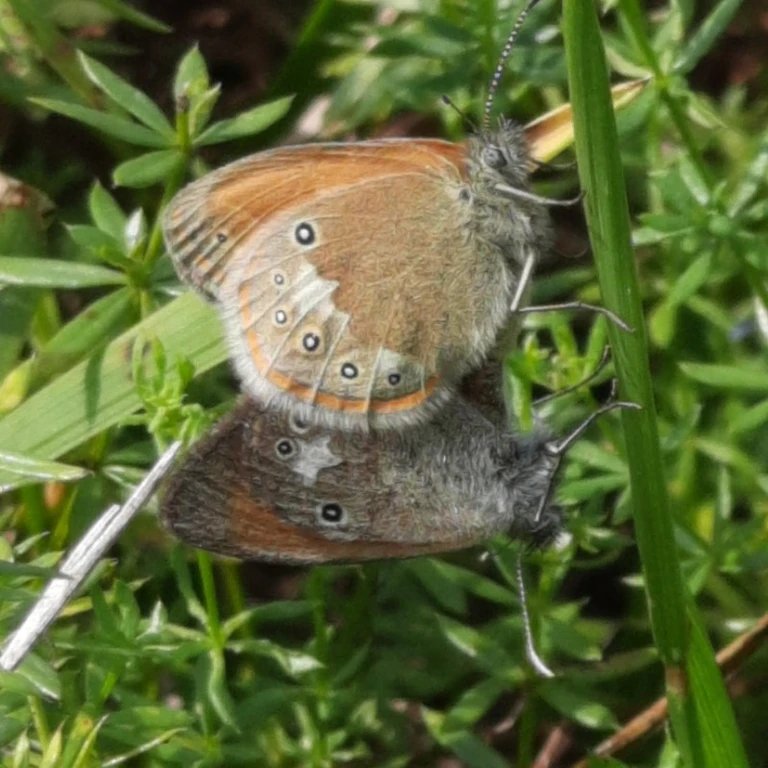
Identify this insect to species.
Coenonympha glycerion (also Coenonympha iphis)
